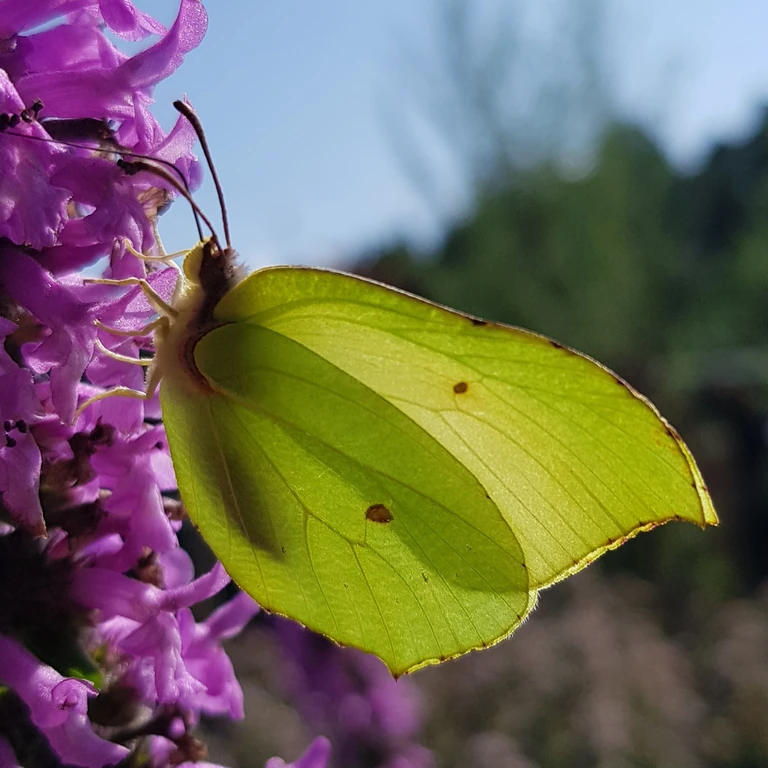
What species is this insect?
Gonepteryx rhamni
